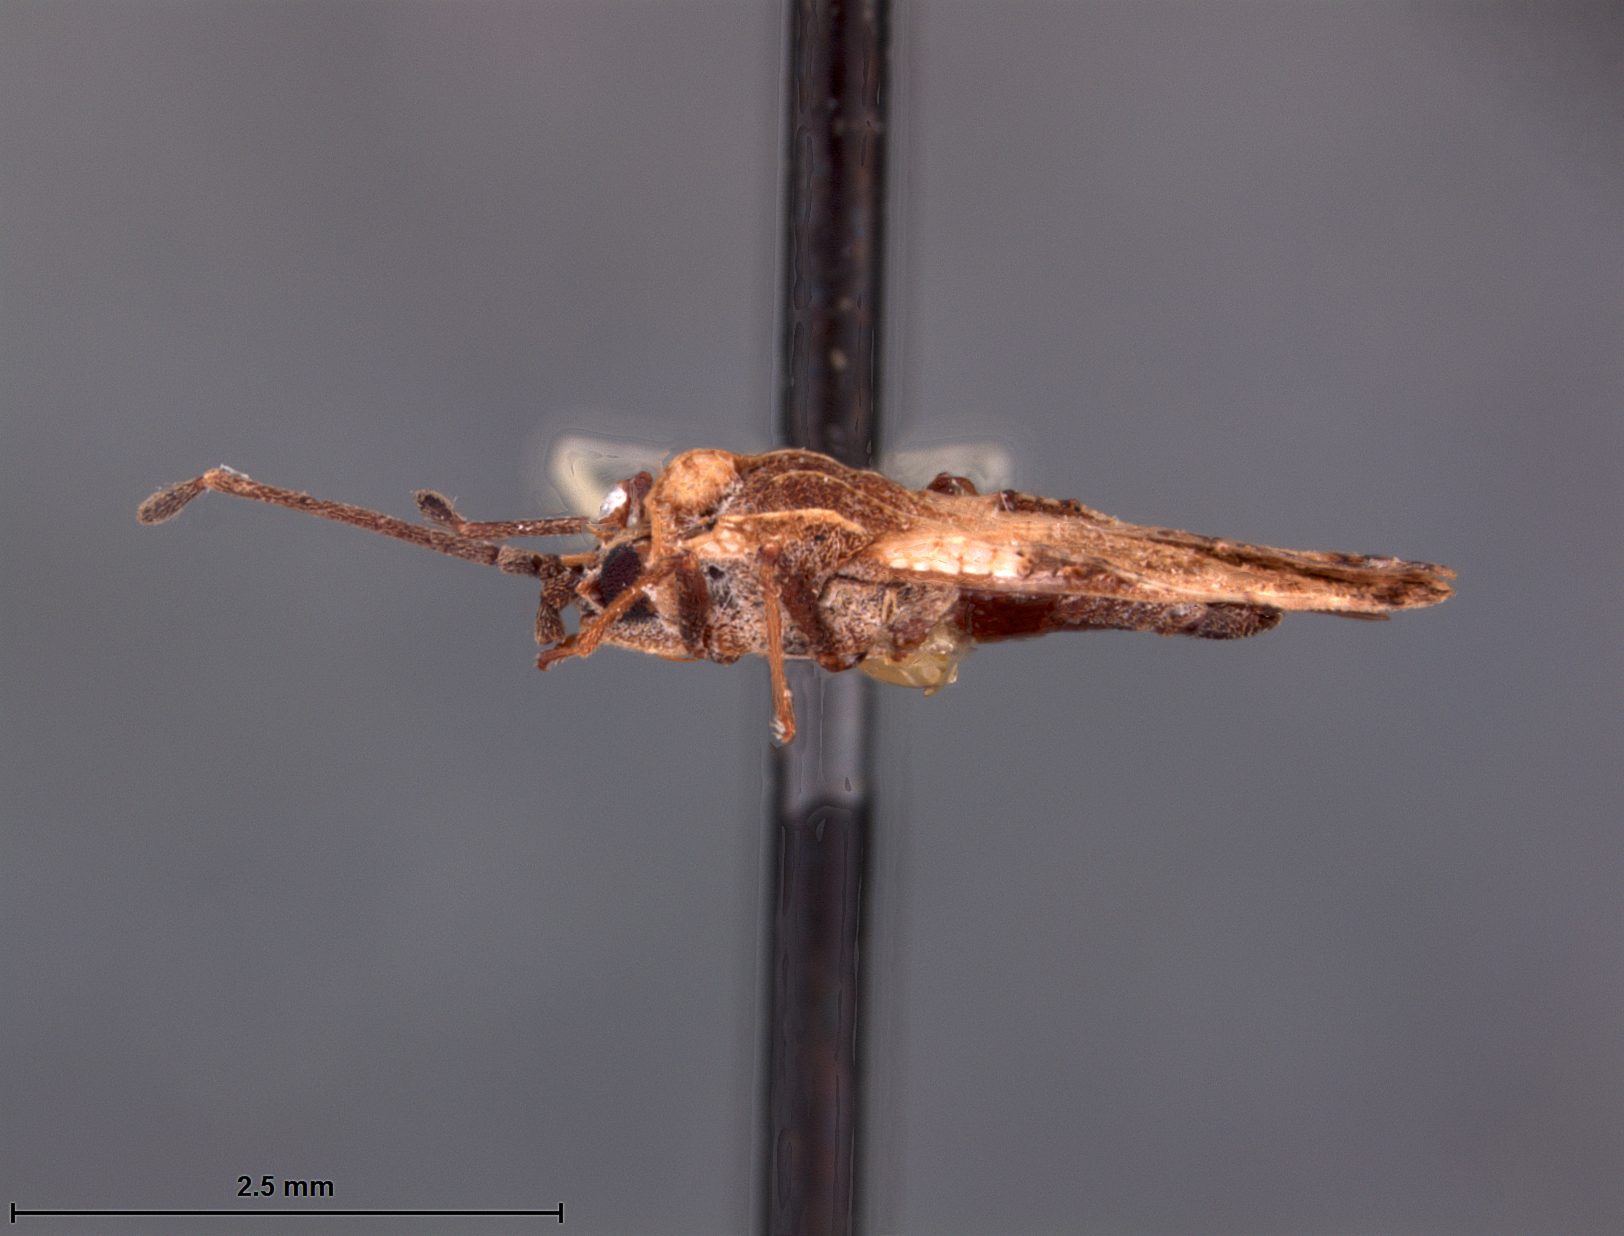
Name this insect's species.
Dasytingis semota
